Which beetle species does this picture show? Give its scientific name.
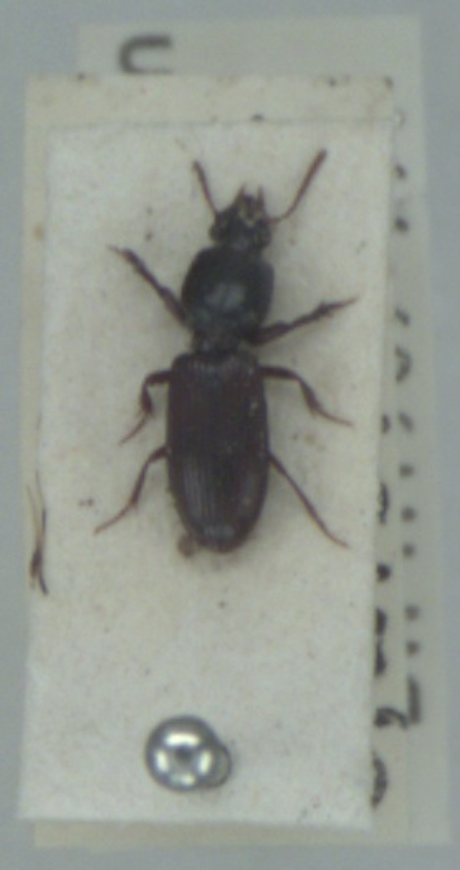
Clivina fossor
